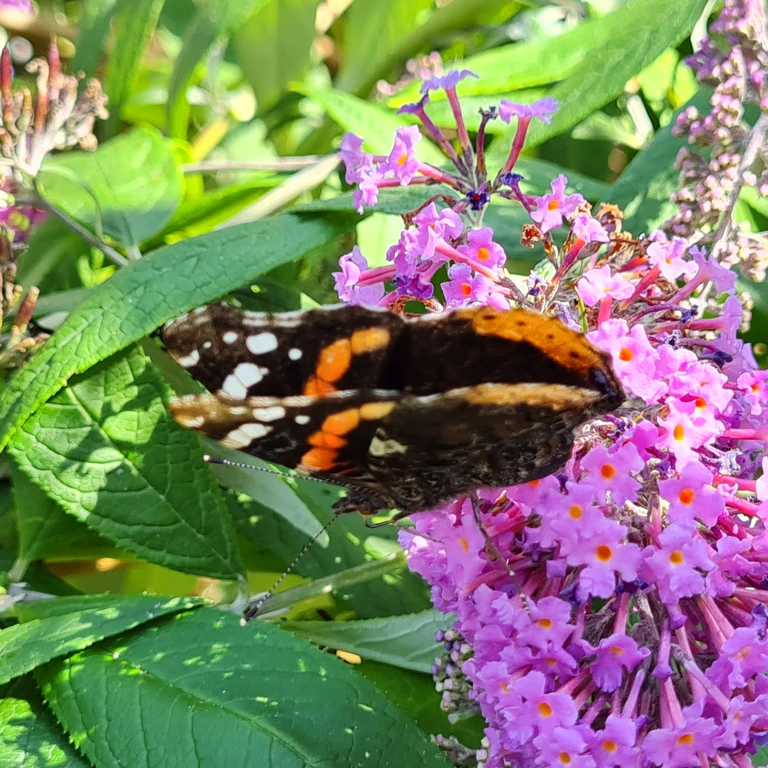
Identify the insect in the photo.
Vanessa atalanta
